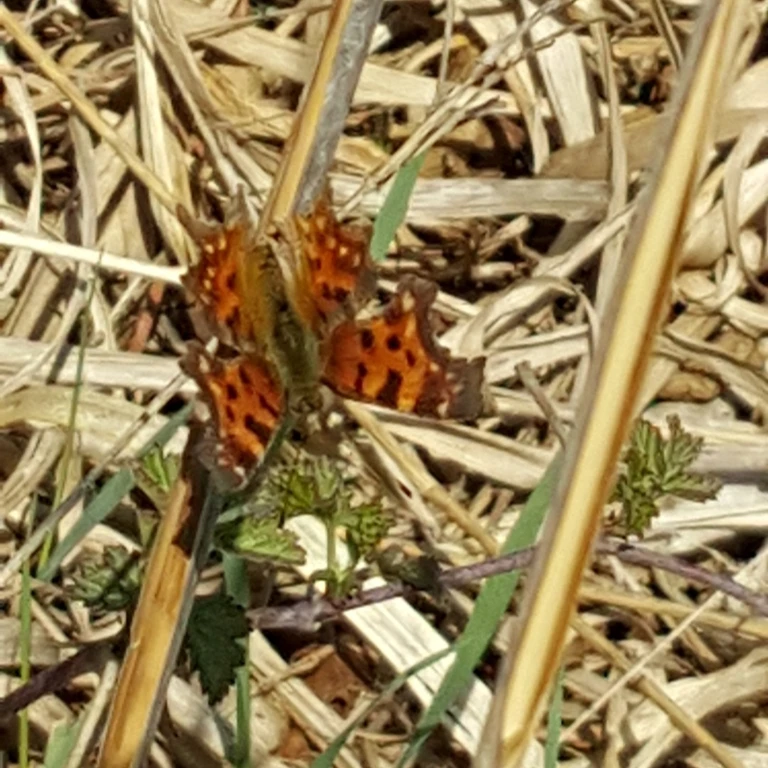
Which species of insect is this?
Polygonia c-album
